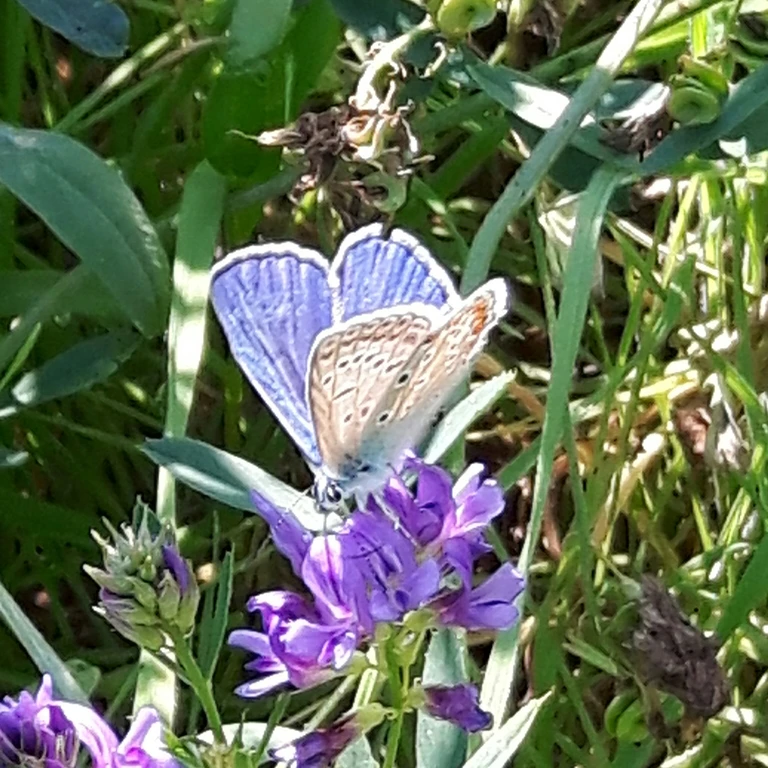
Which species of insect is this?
Polyommatus icarus
